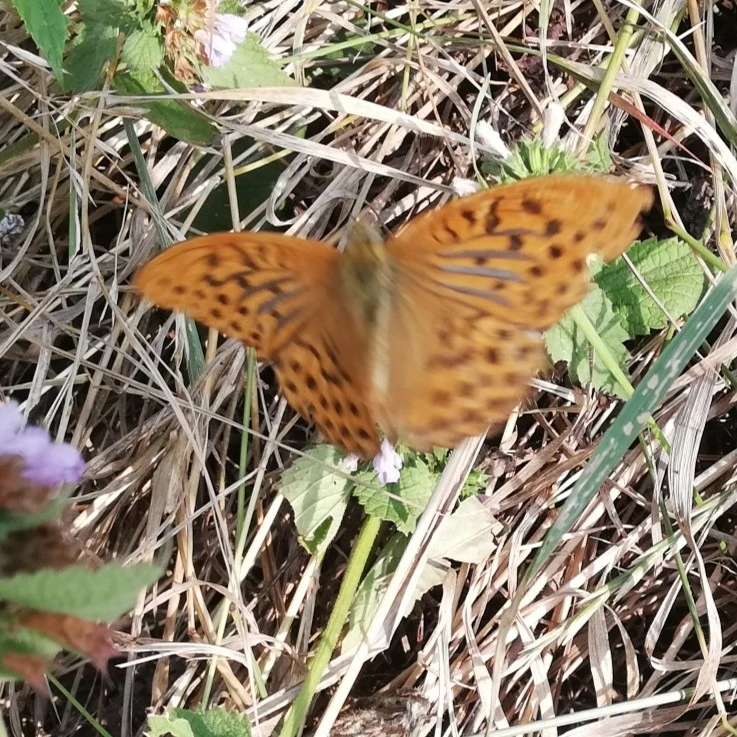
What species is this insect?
Argynnis paphia
